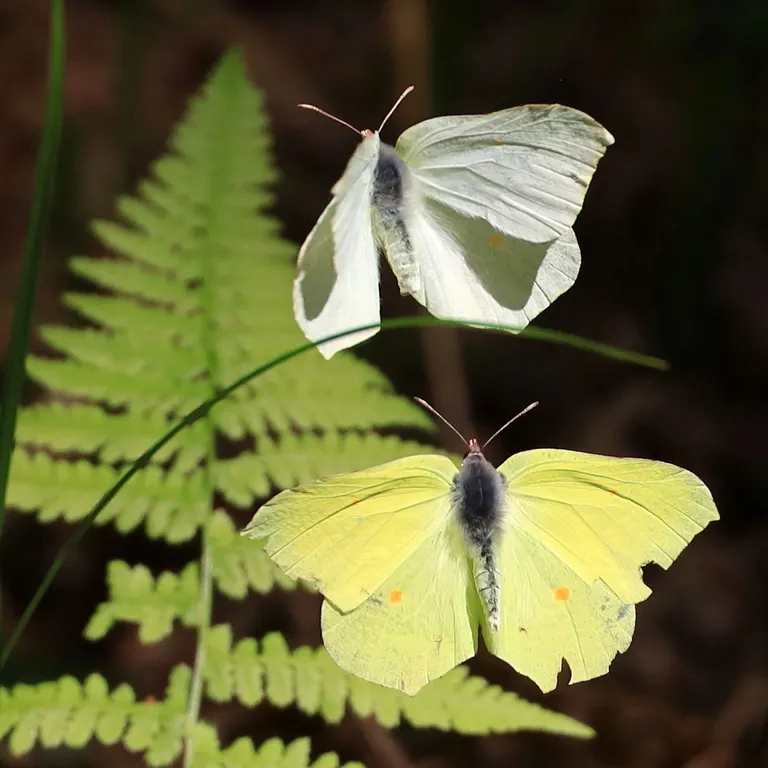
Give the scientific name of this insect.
Gonepteryx rhamni
